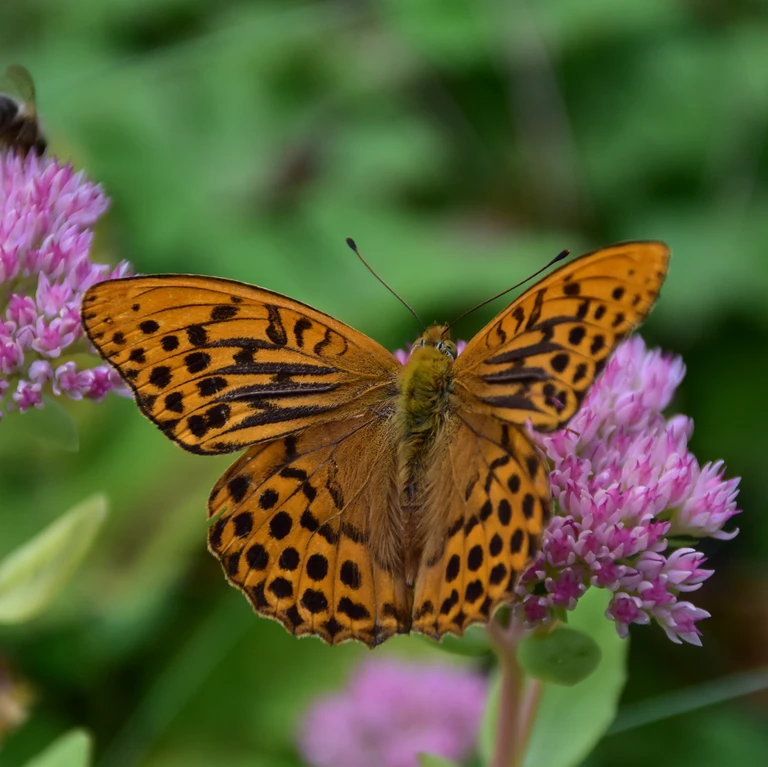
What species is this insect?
Argynnis paphia
